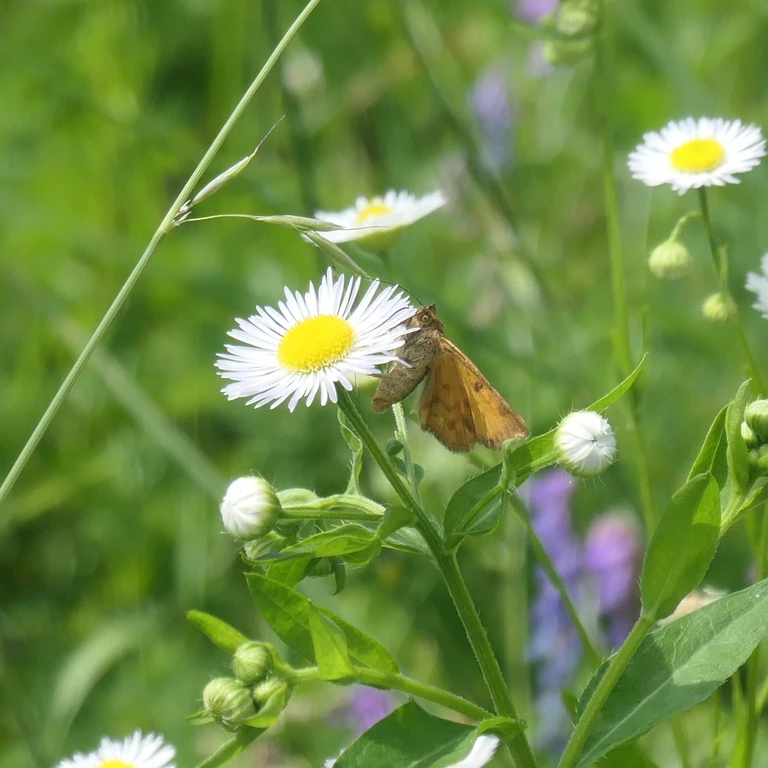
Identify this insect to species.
Euclidia glyphica
